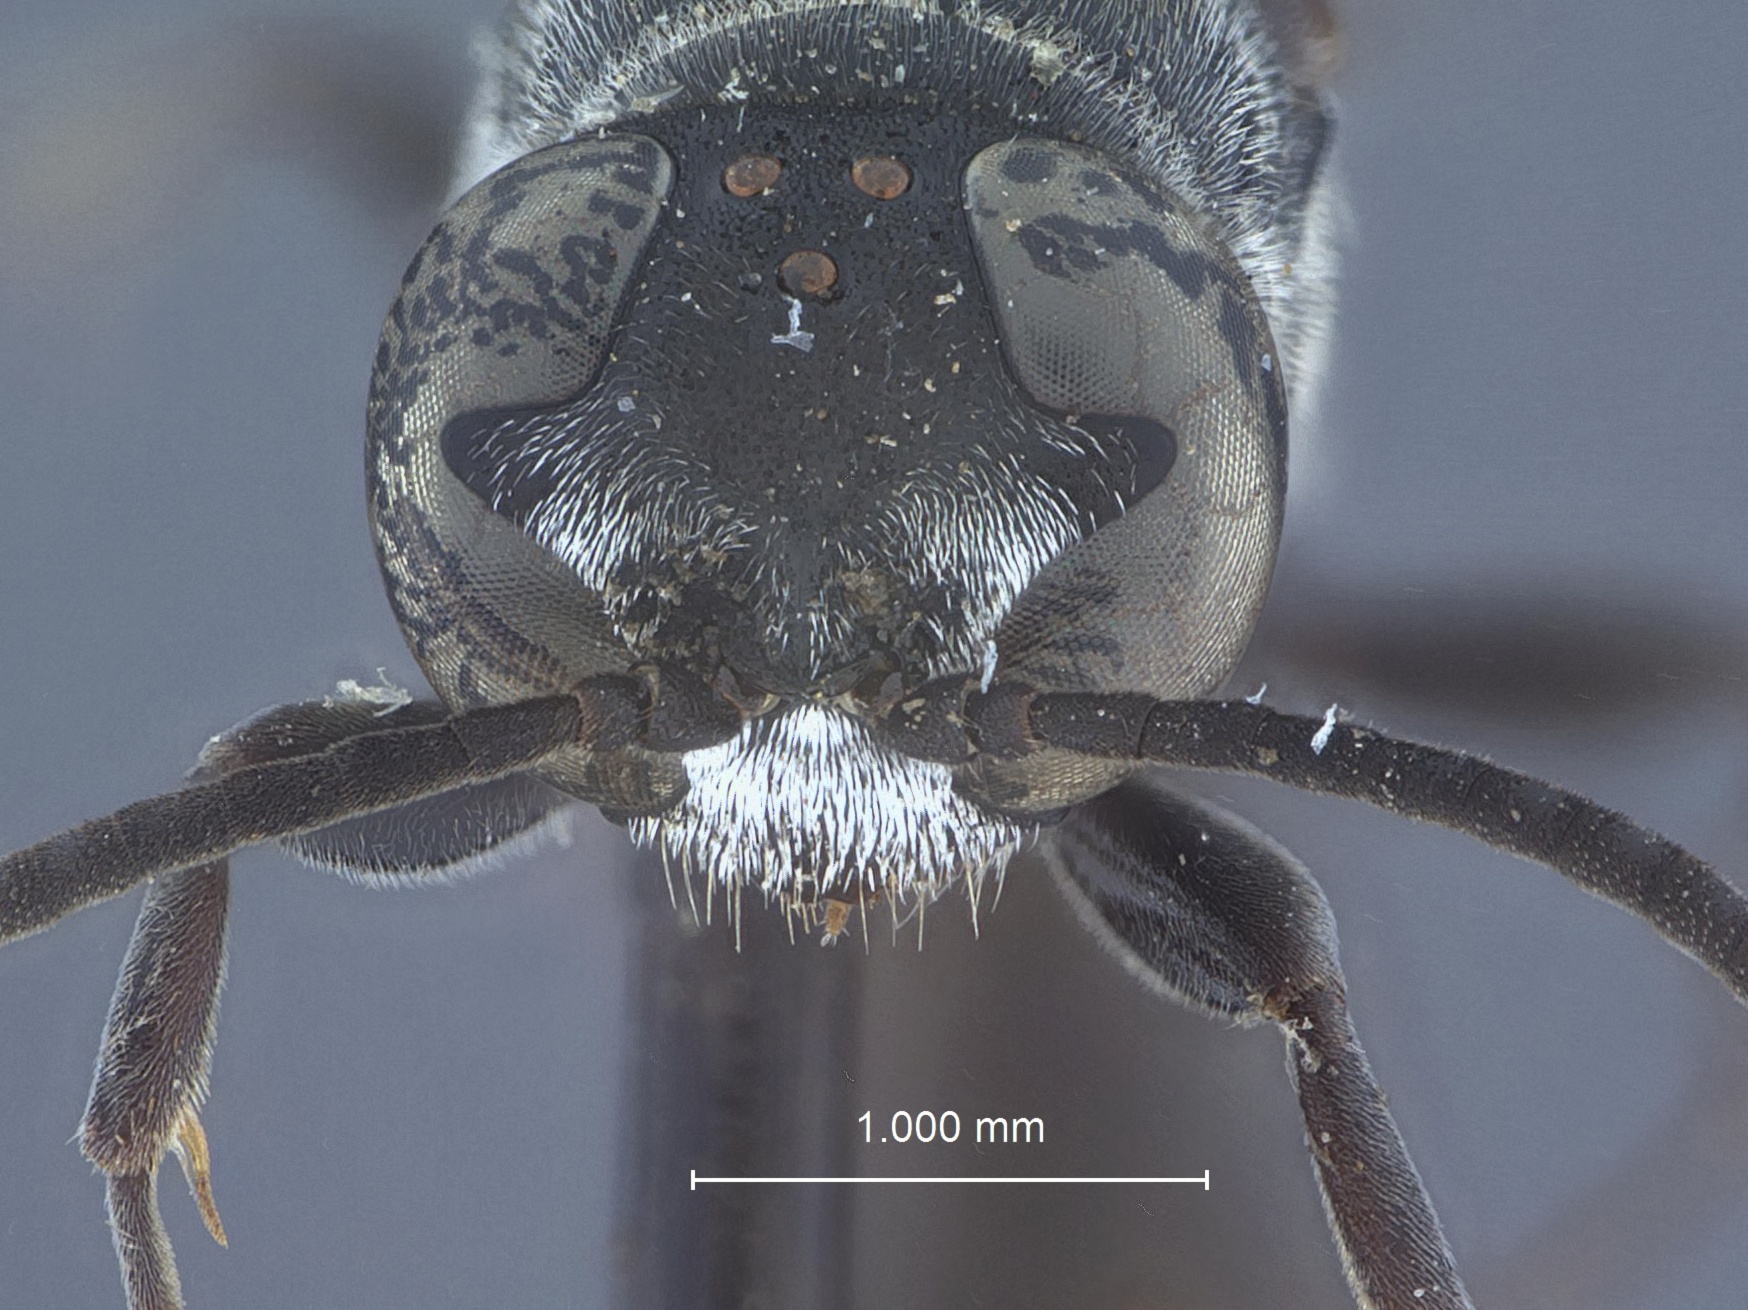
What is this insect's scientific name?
Trypoxylon aldrichi
